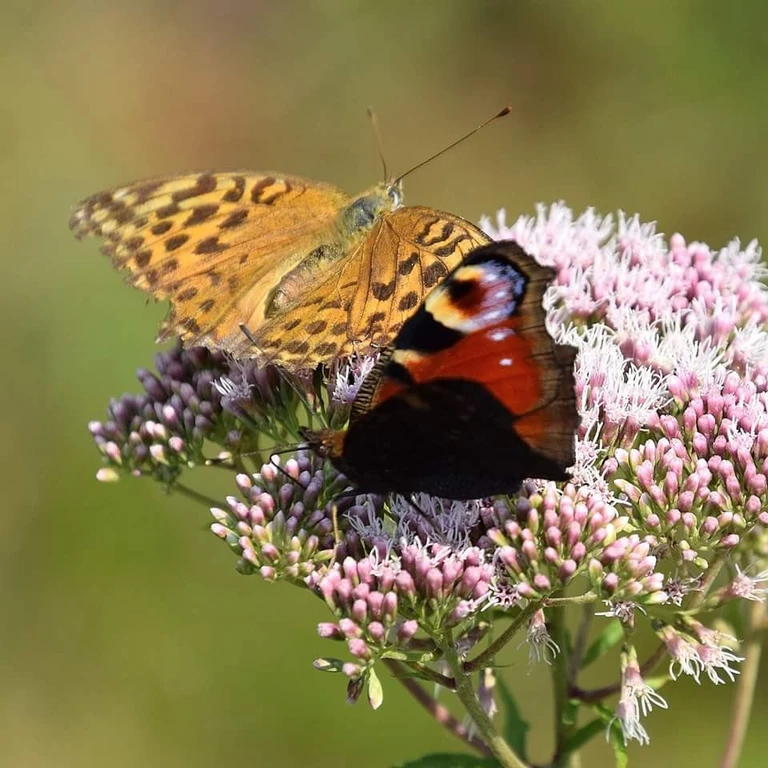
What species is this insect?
Argynnis paphia
